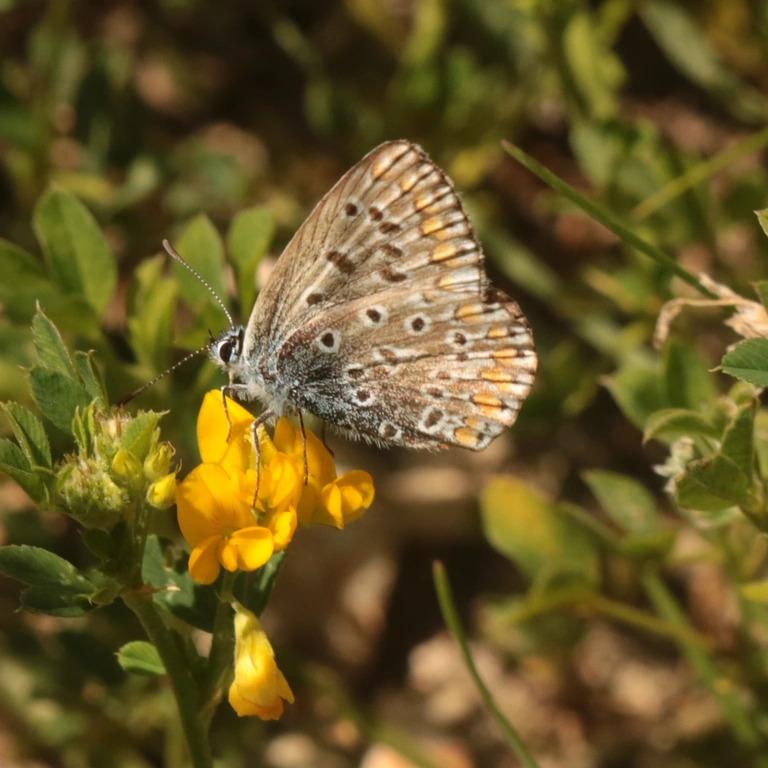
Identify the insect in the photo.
Polyommatus icarus
